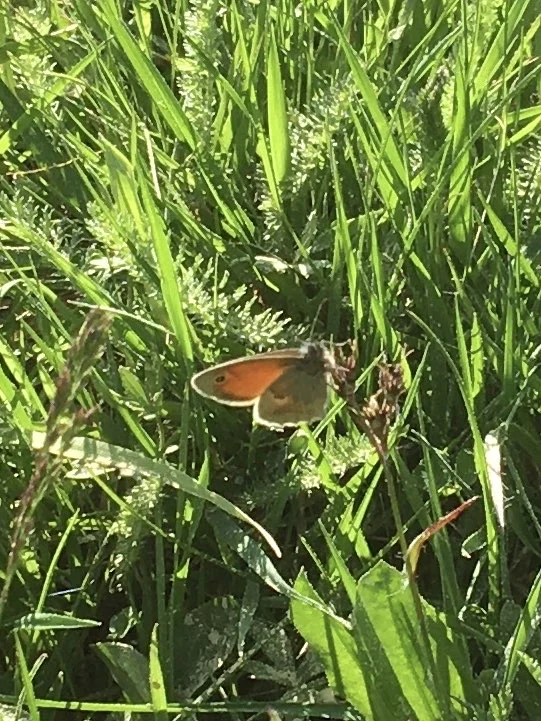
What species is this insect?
Coenonympha pamphilus
